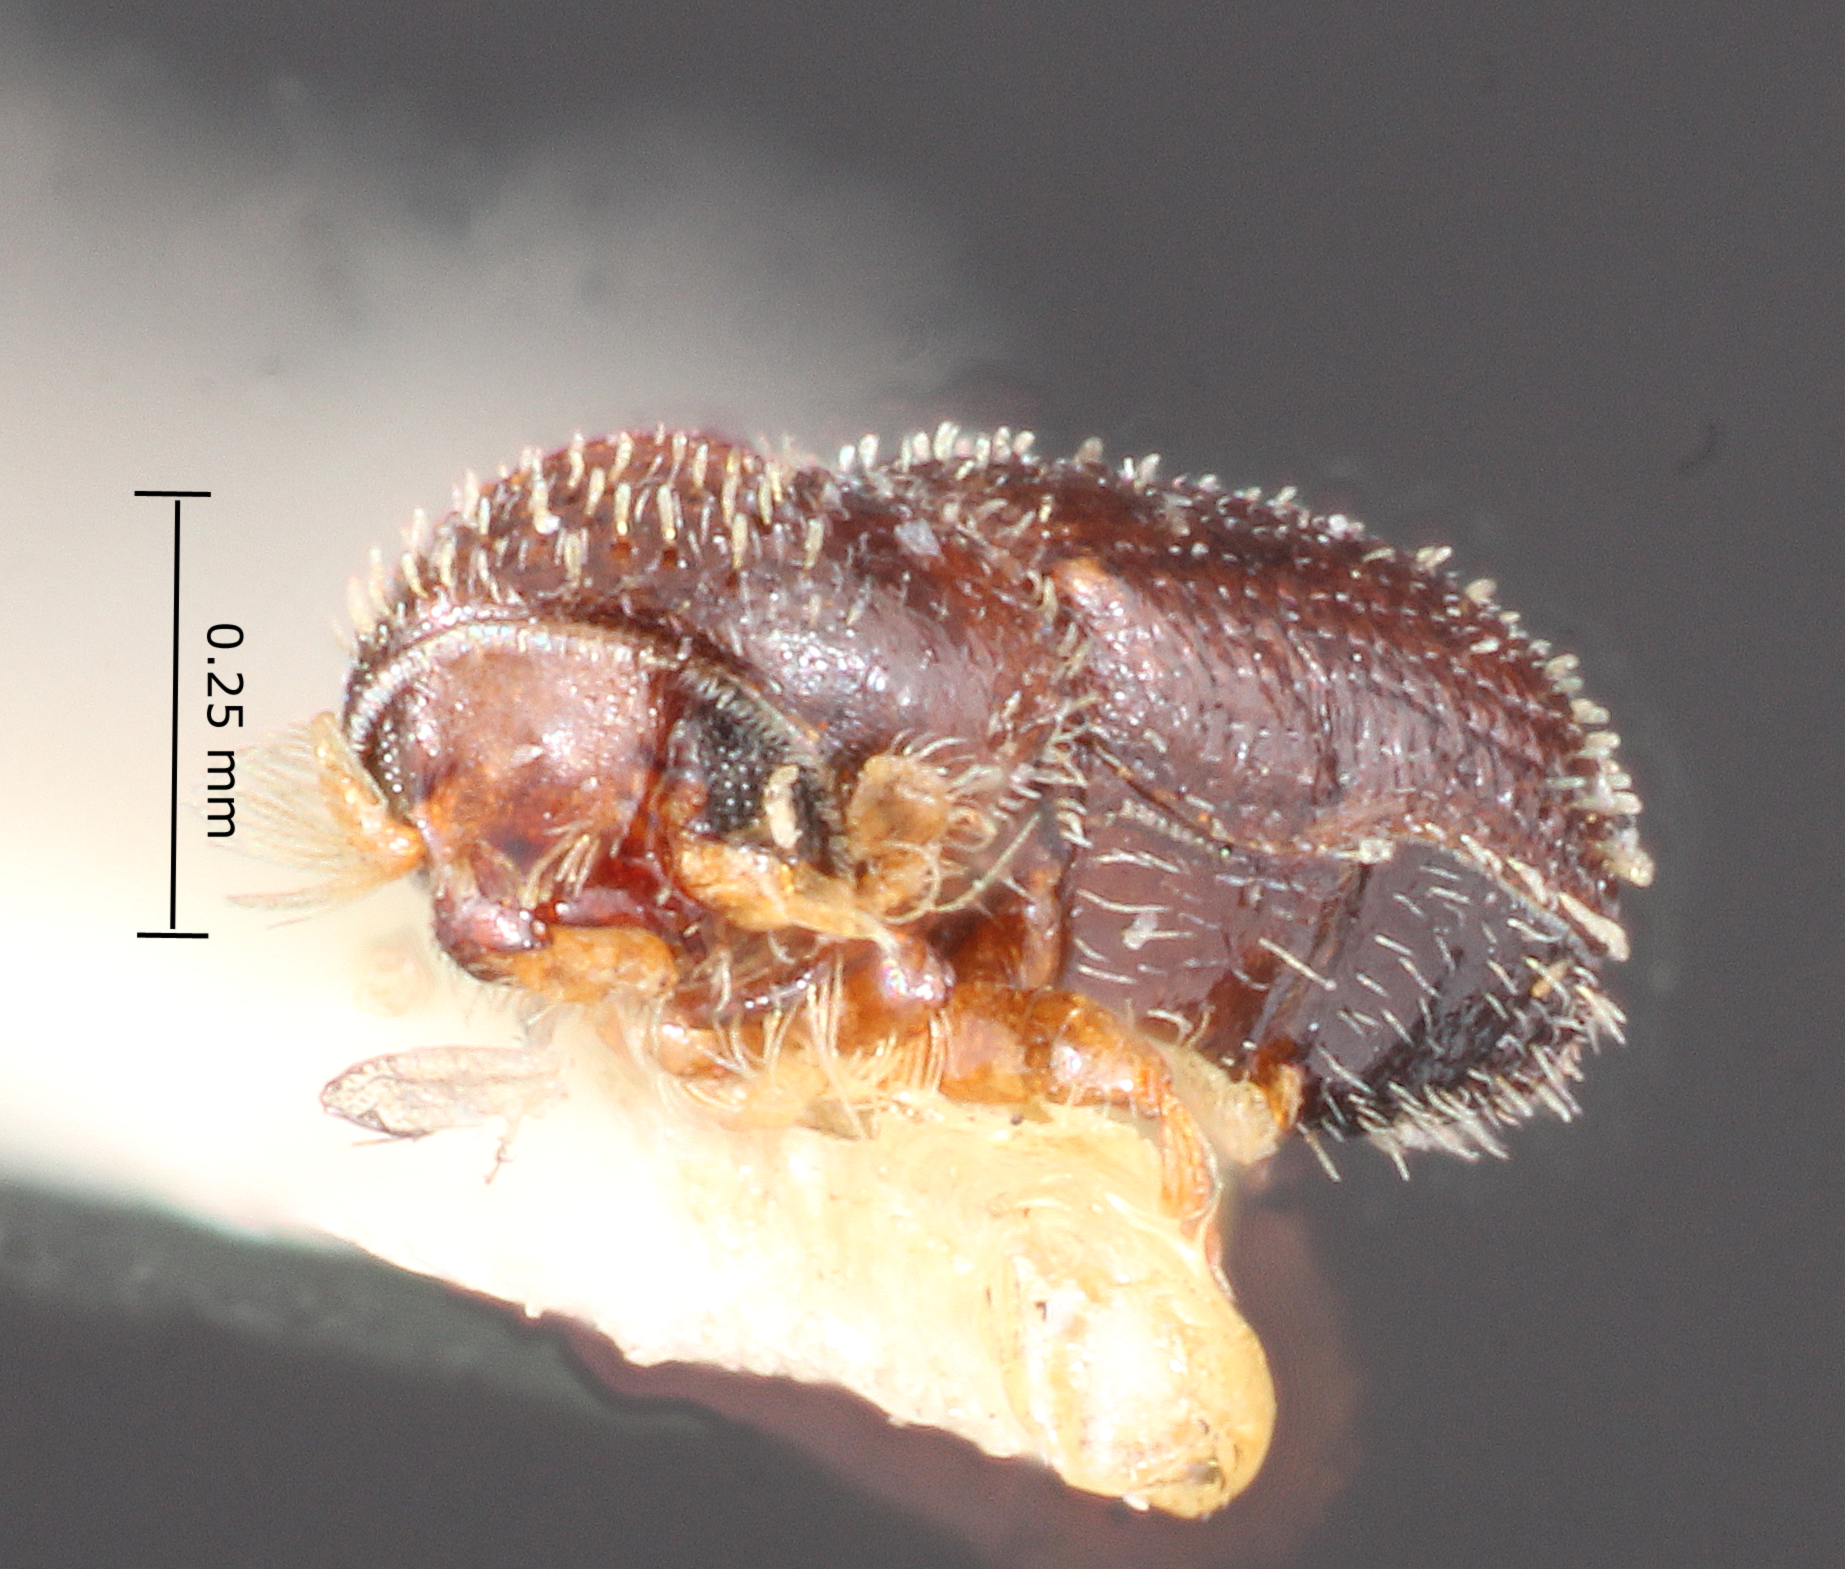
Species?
Cryptocleptes murilloi
